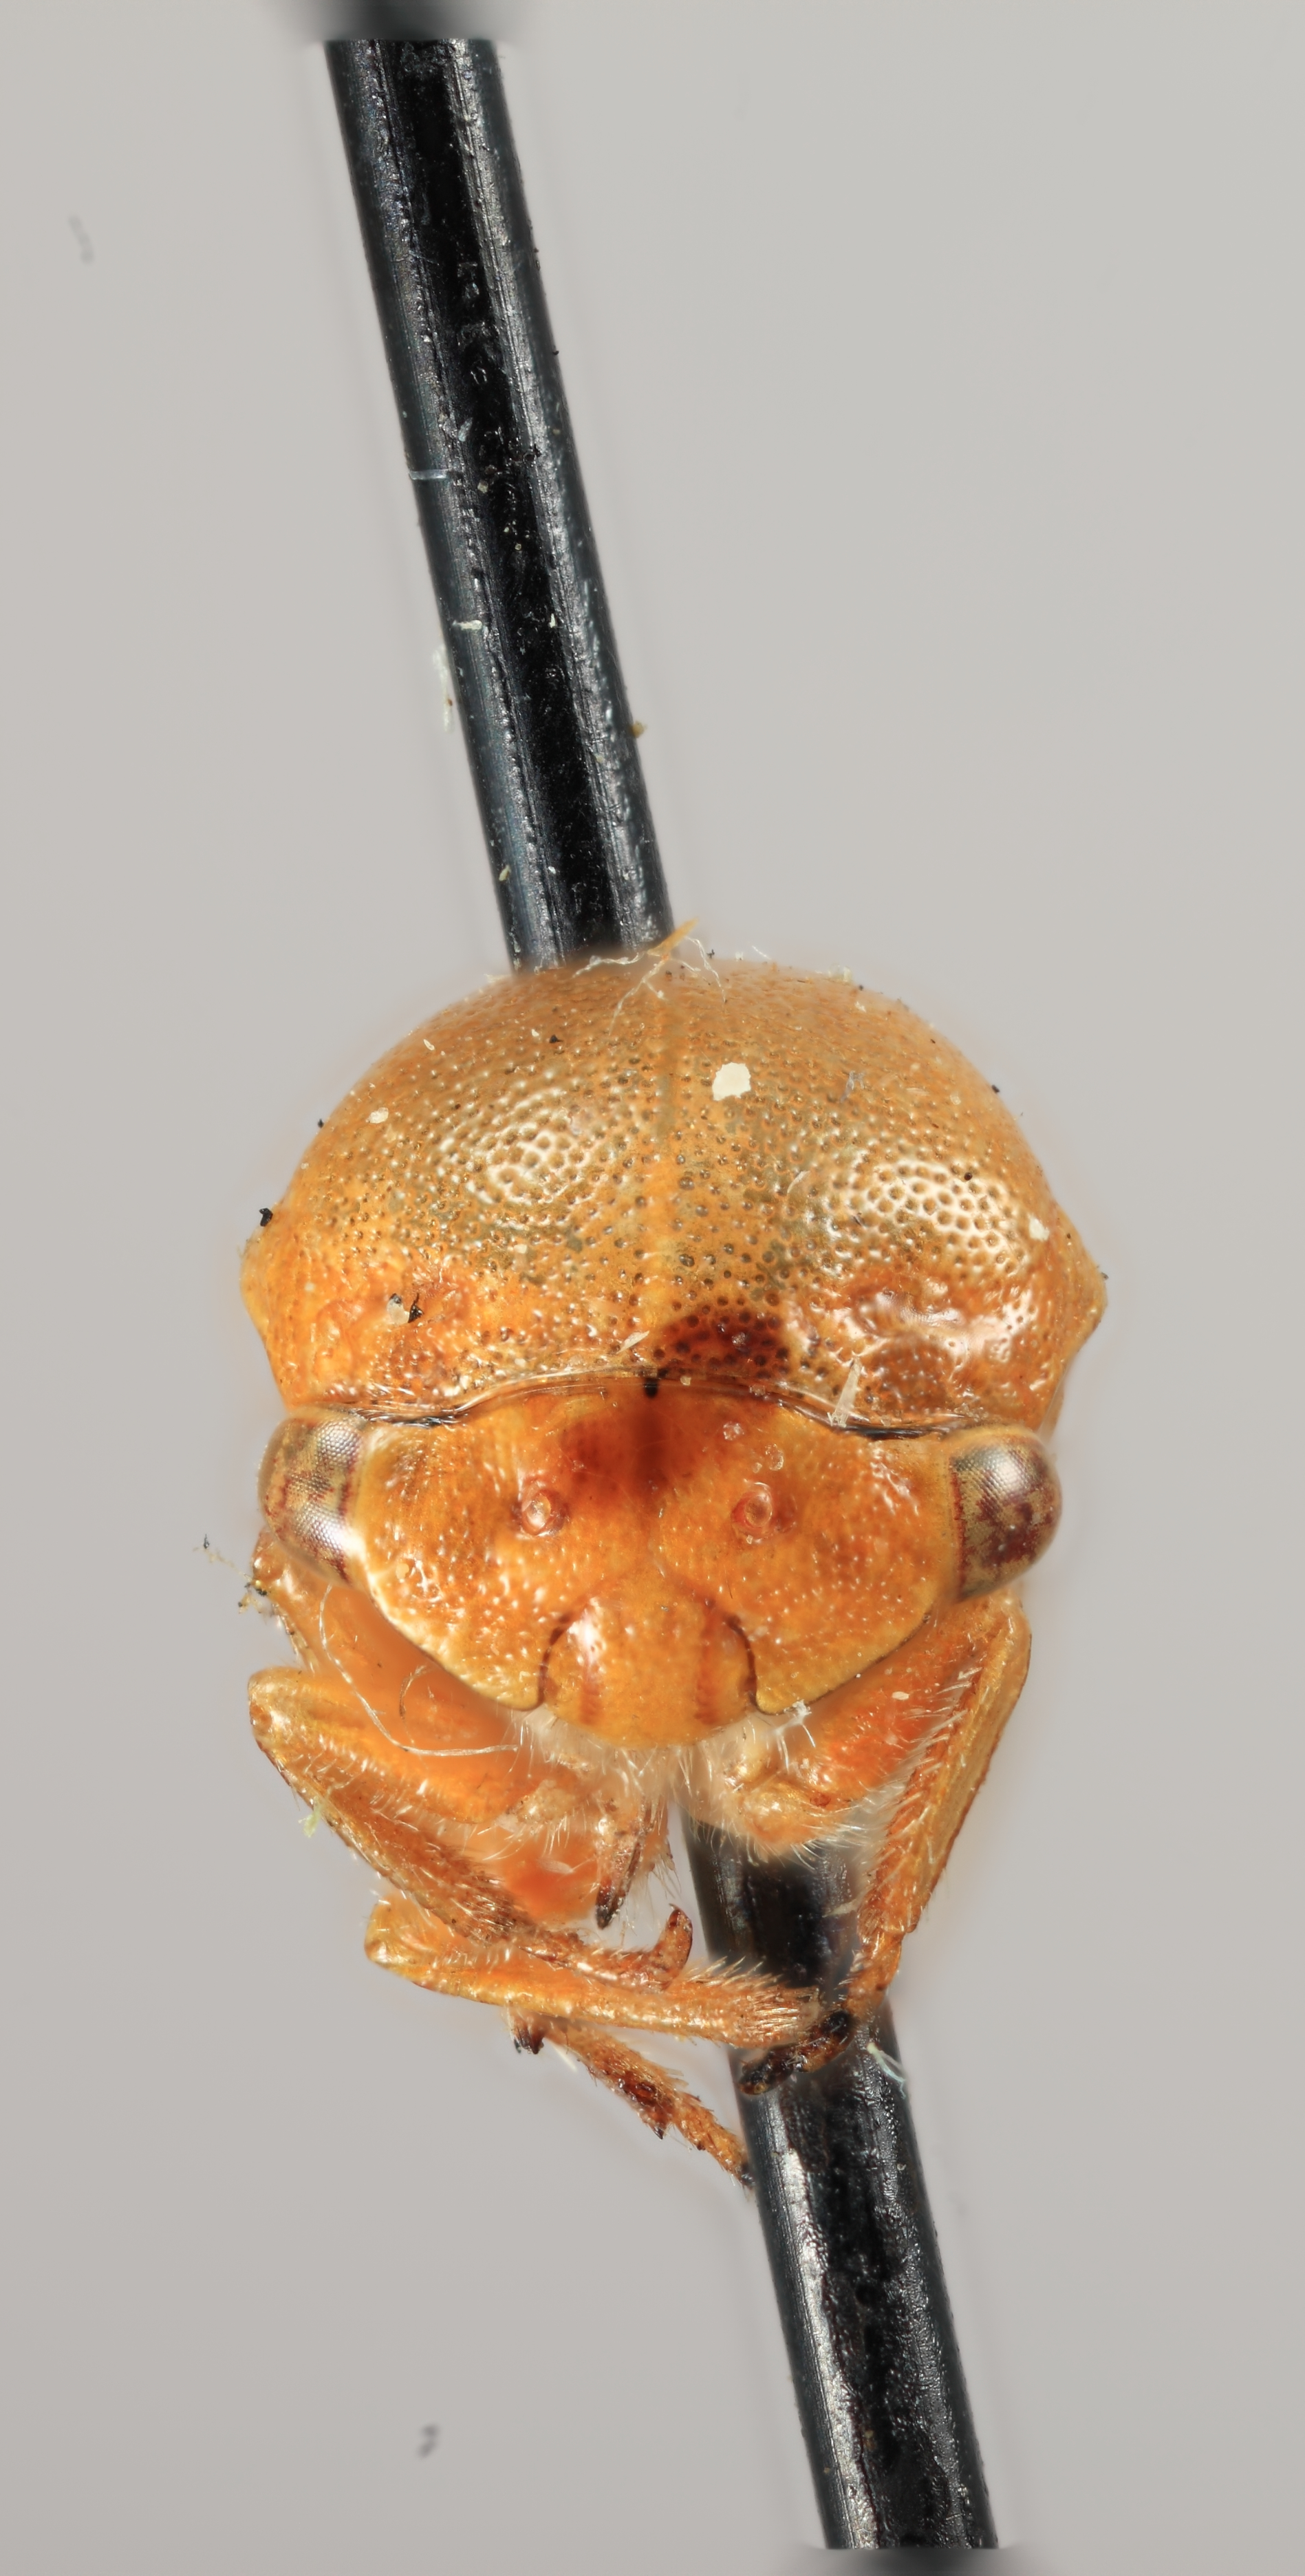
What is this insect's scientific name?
Anisostylus stylatus
